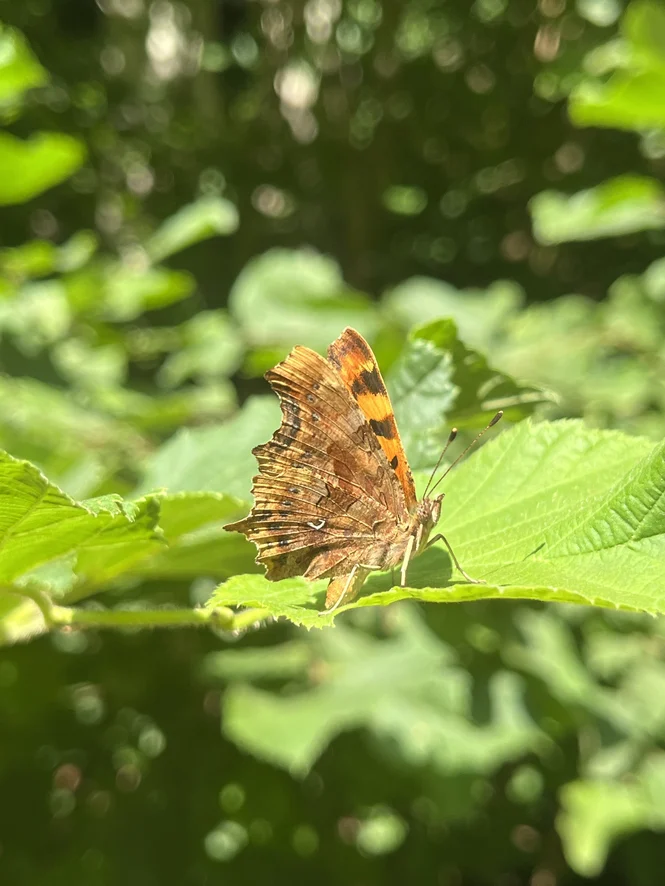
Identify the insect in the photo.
Polygonia c-album
